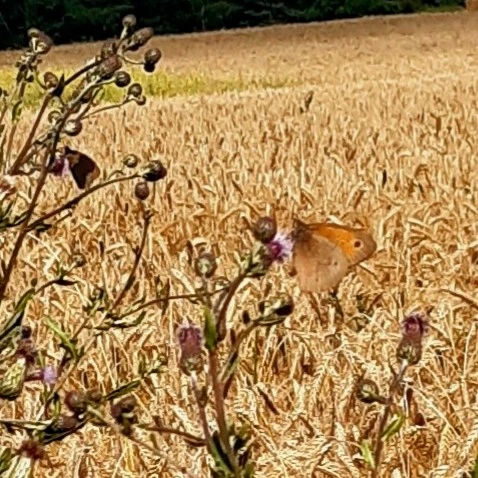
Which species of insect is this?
Maniola jurtina
